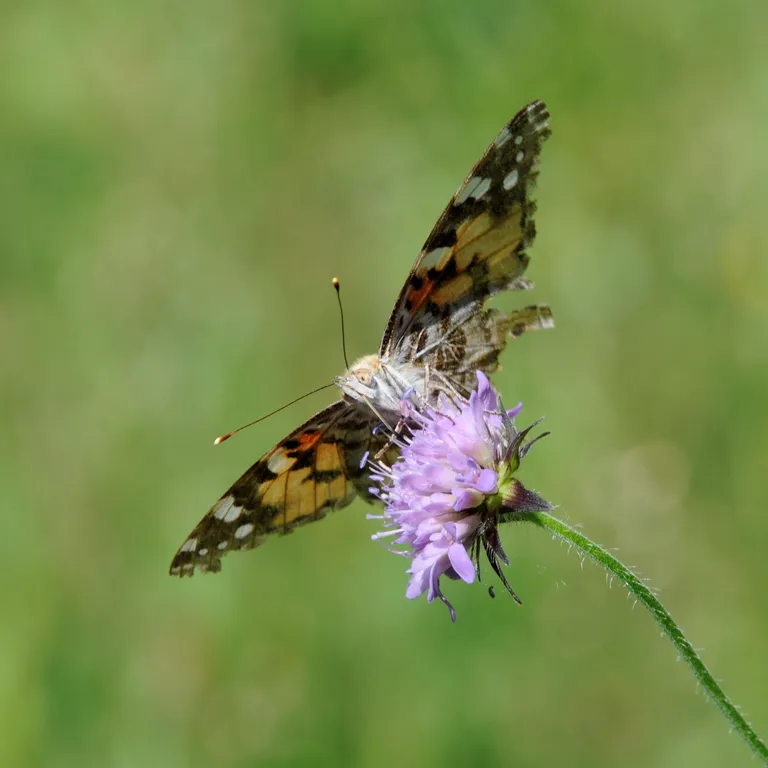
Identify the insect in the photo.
Vanessa cardui
